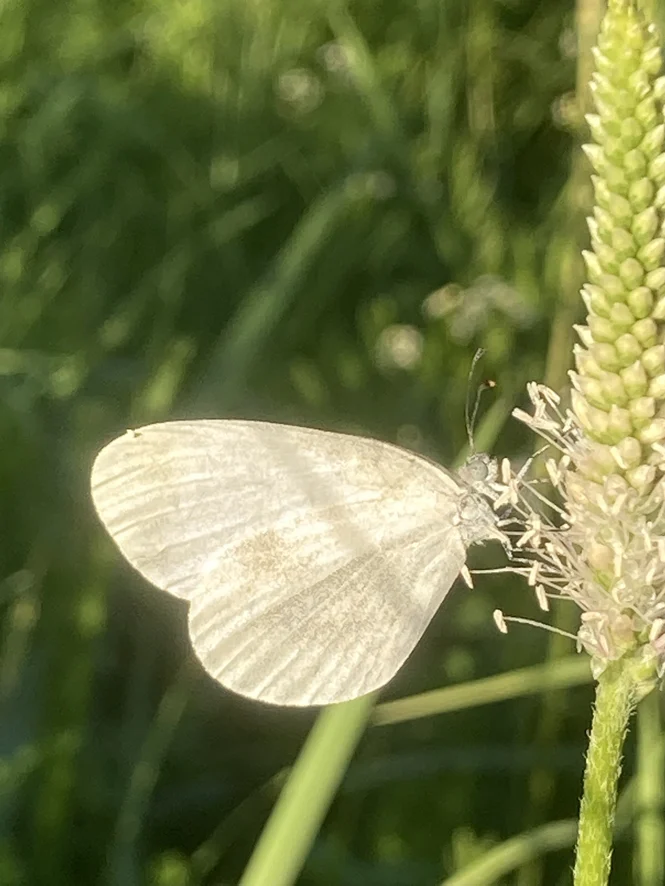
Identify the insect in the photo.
Leptidea sinapis/juvernica
